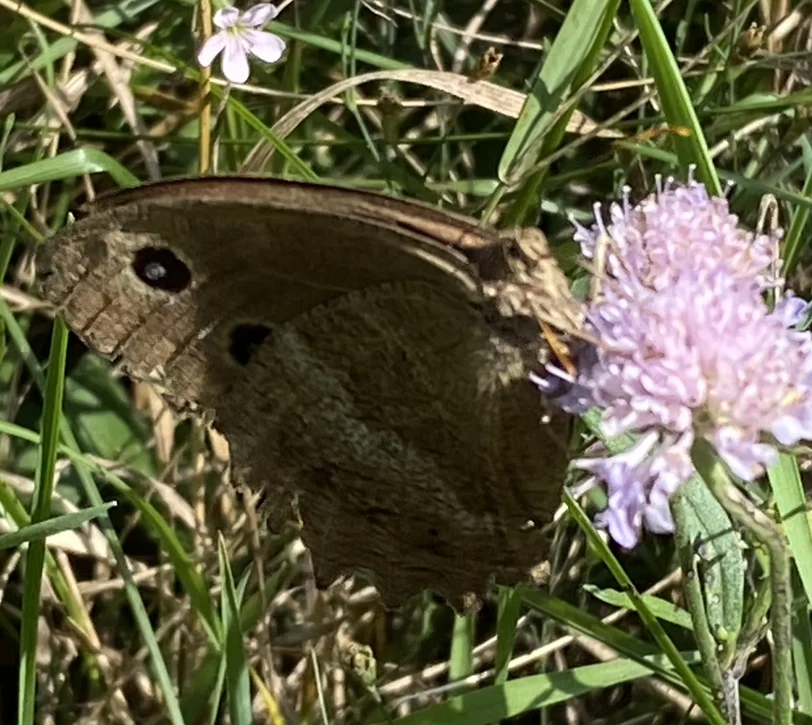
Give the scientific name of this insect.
Minois dryas
